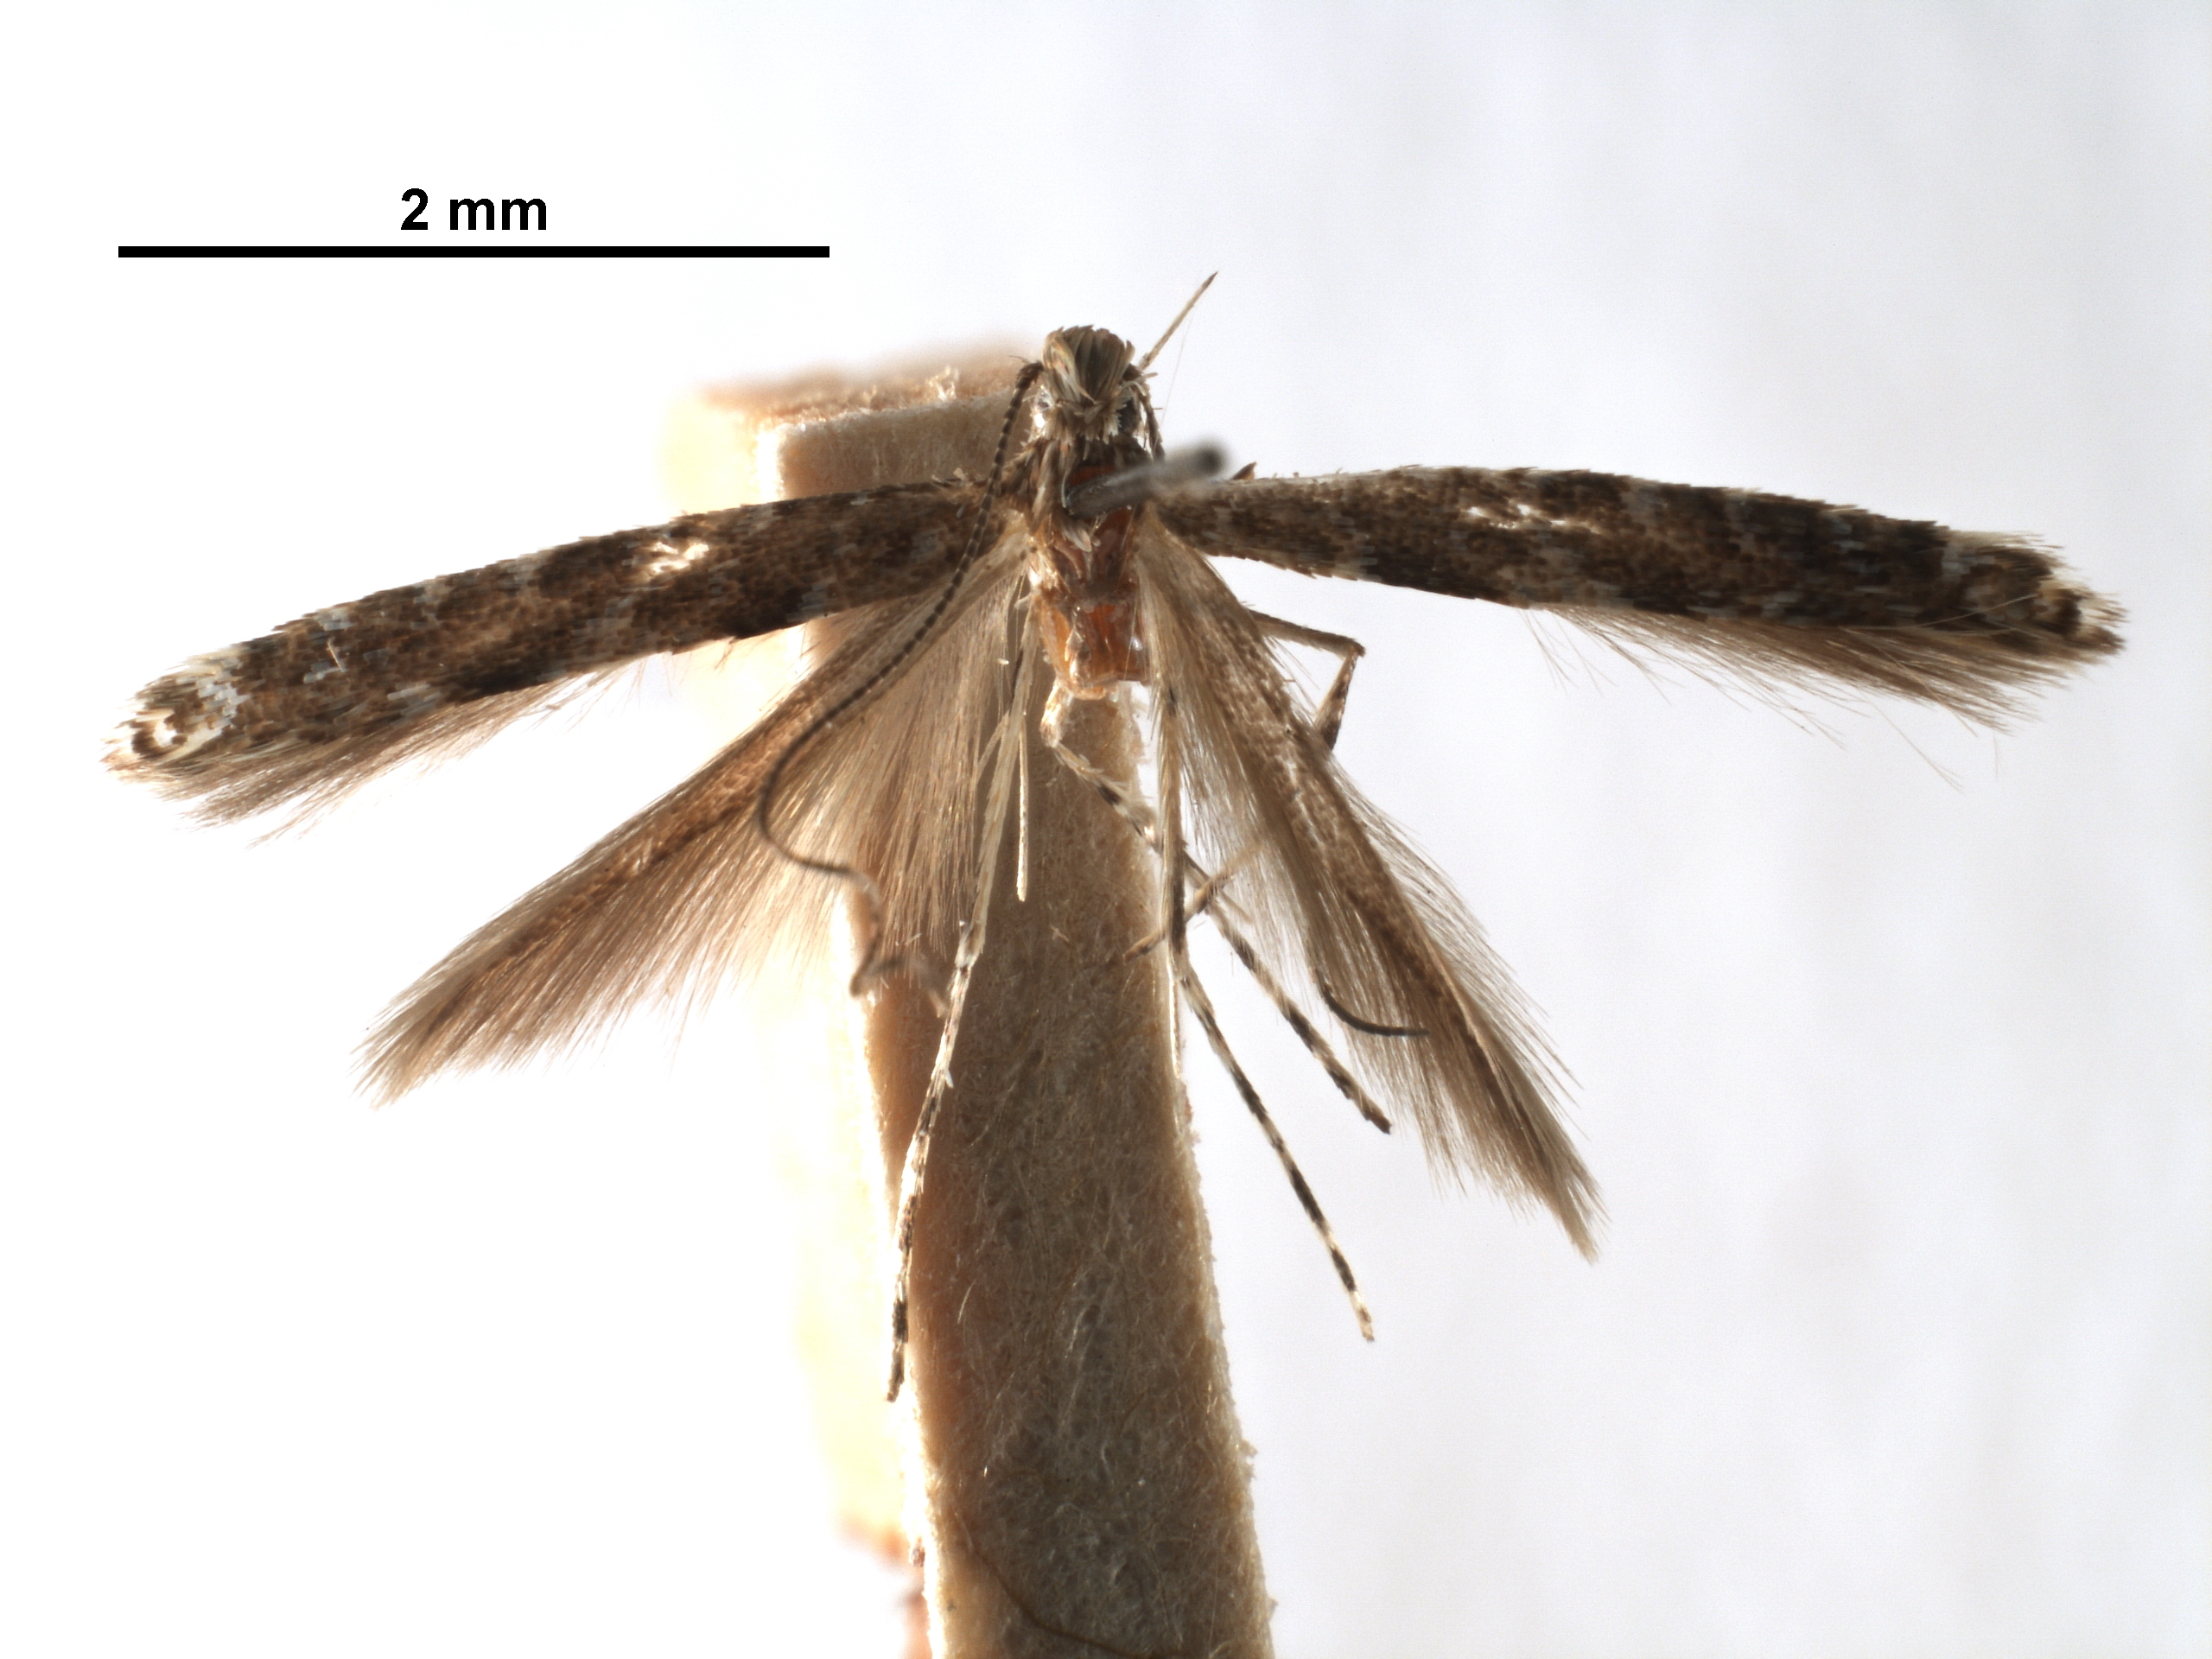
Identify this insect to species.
Acrocercops affinis
